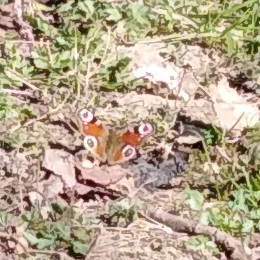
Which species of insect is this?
Aglais io
